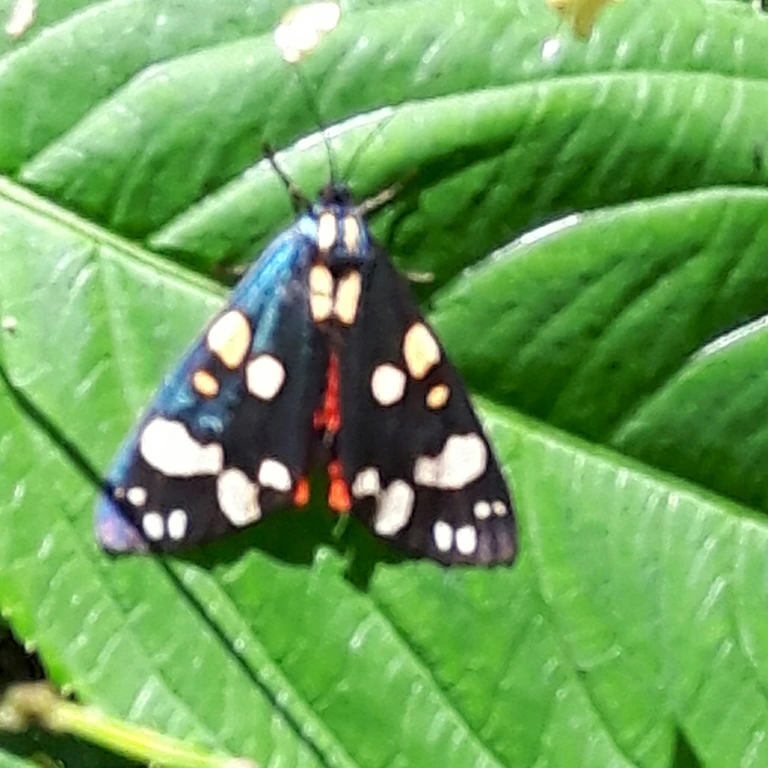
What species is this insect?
Callimorpha dominula
